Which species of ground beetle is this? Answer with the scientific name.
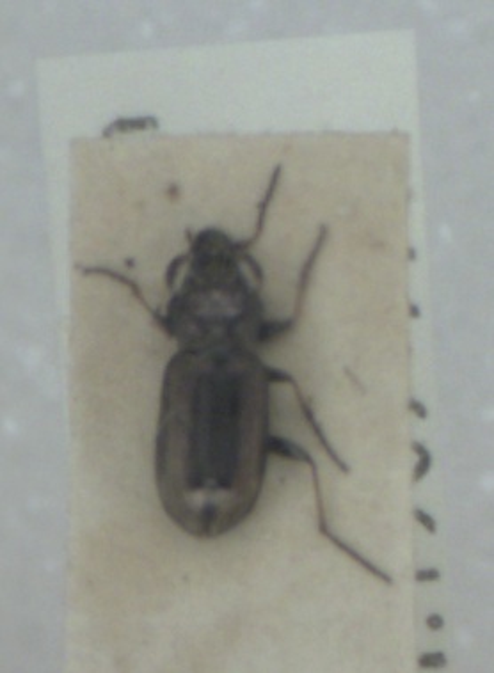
Notiophilus biguttatus
